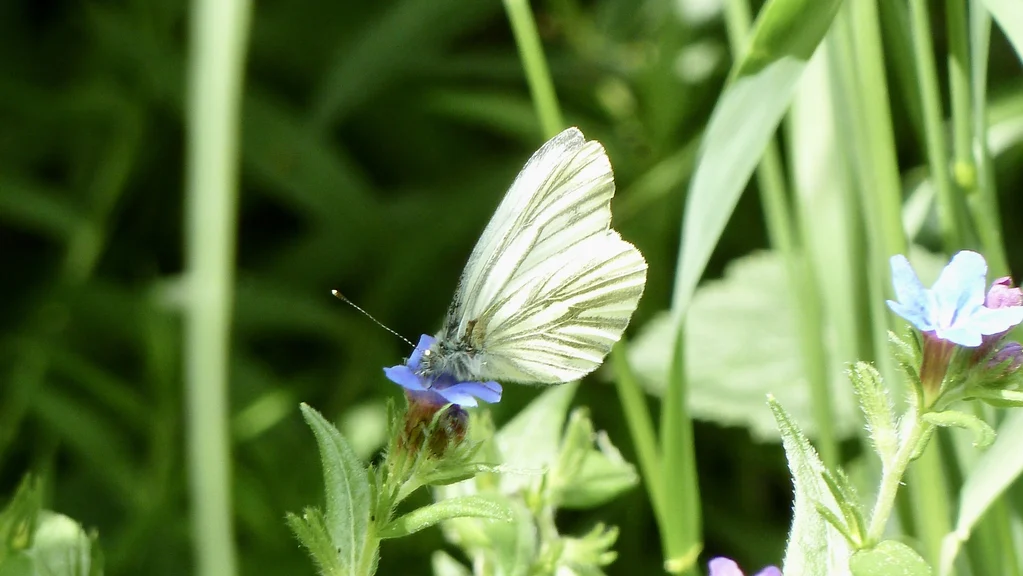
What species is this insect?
Pieris napi
